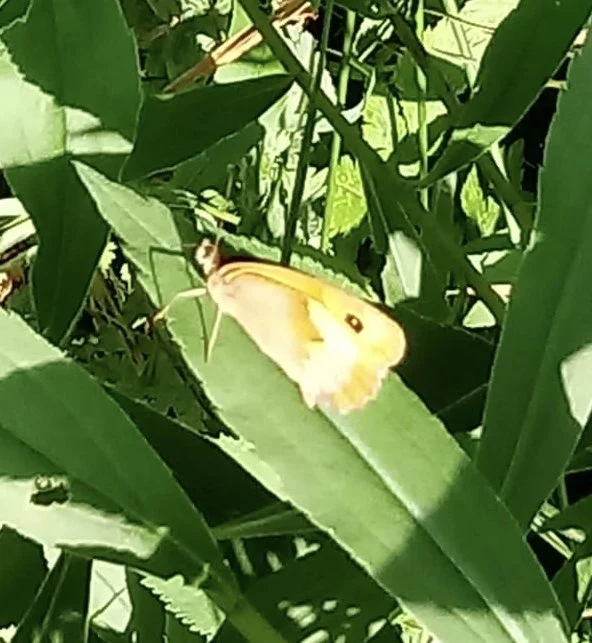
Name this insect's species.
Maniola jurtina
